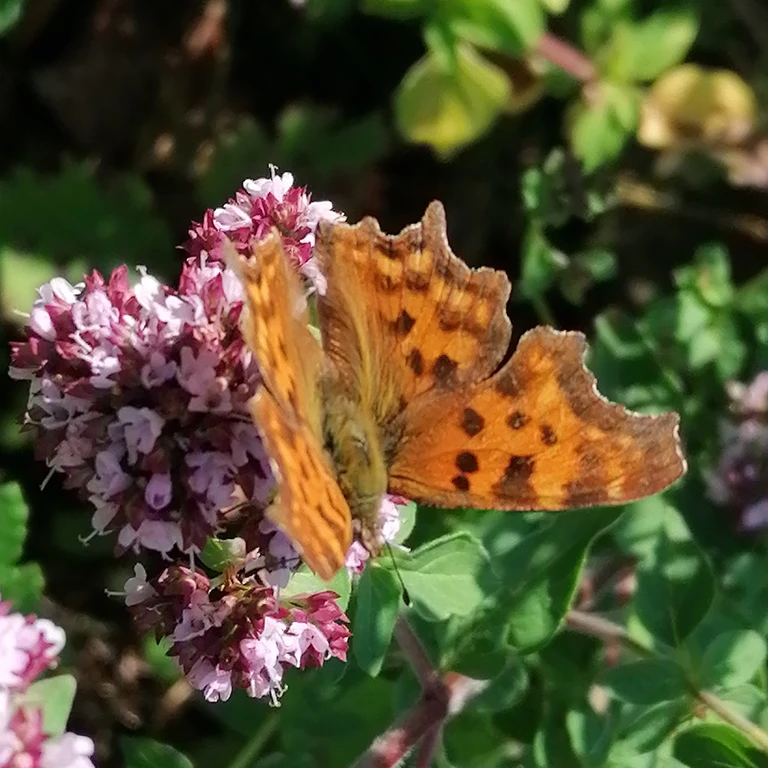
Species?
Polygonia c-album
